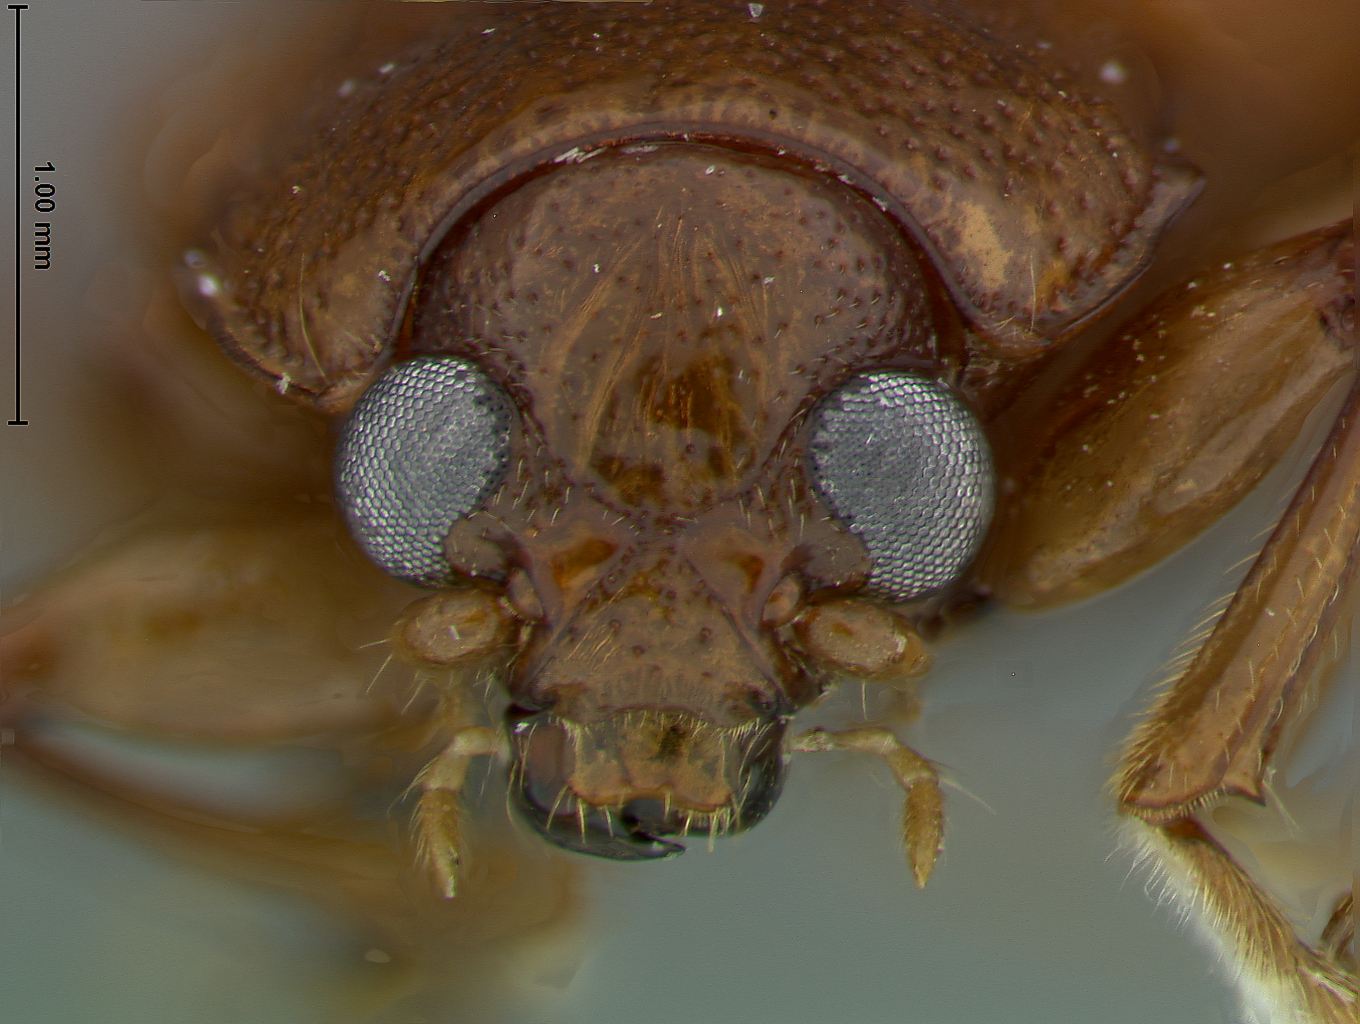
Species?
Colaspis ostmarki
